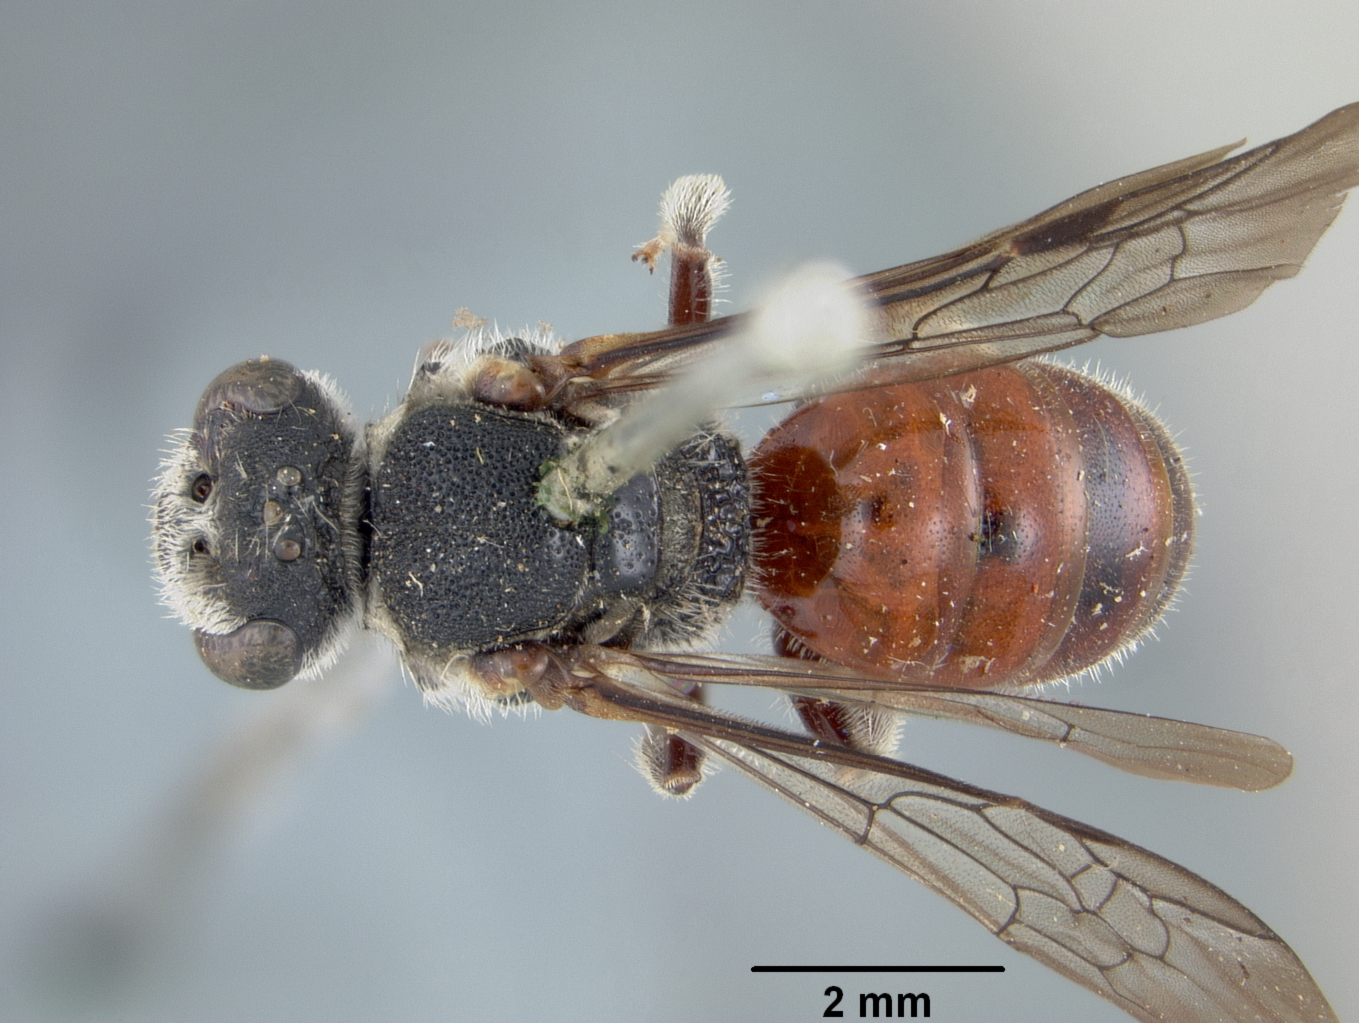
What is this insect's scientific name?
Sphecodes pecosensis
